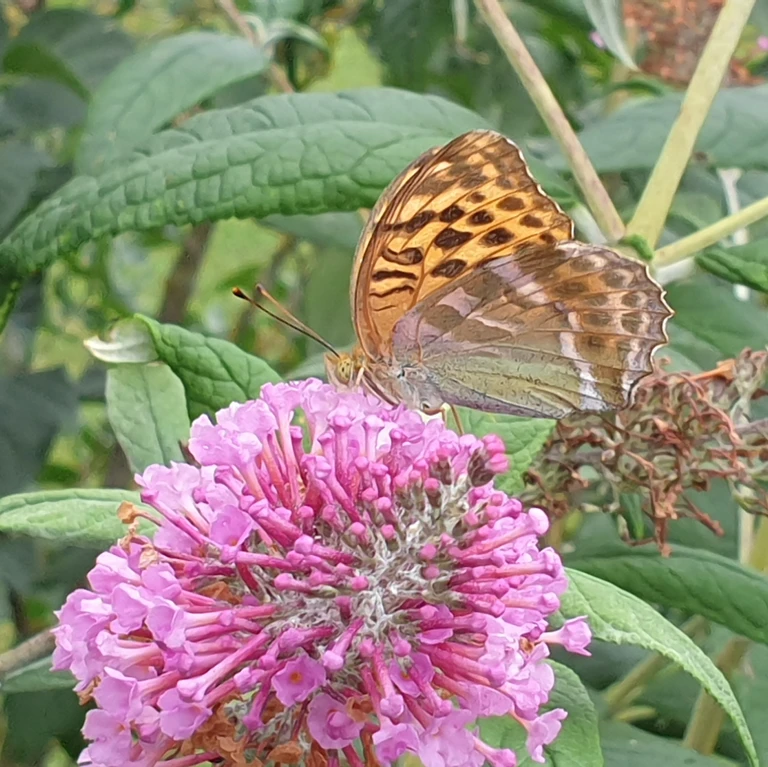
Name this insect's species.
Argynnis paphia
